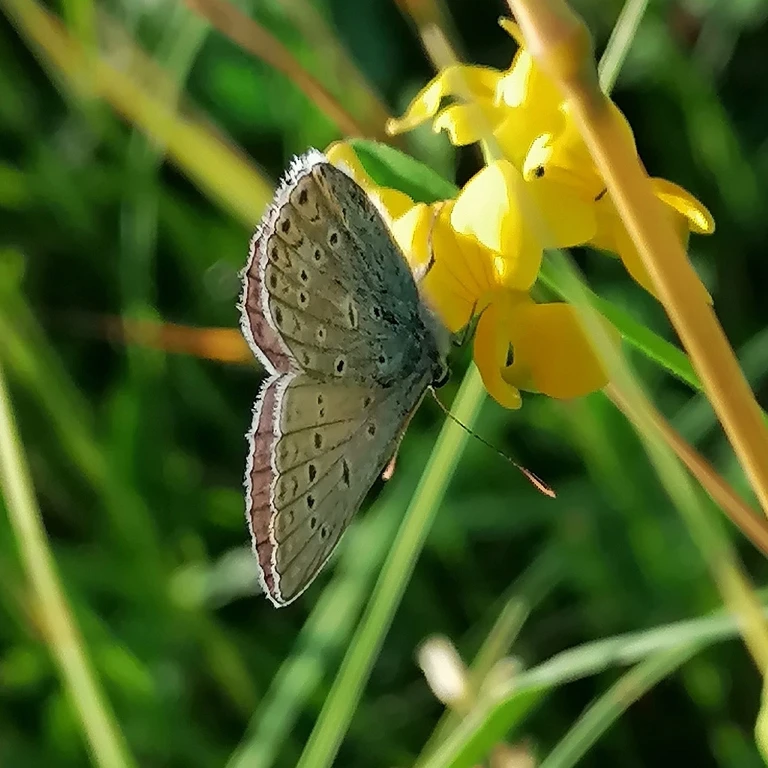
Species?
Polyommatus icarus
